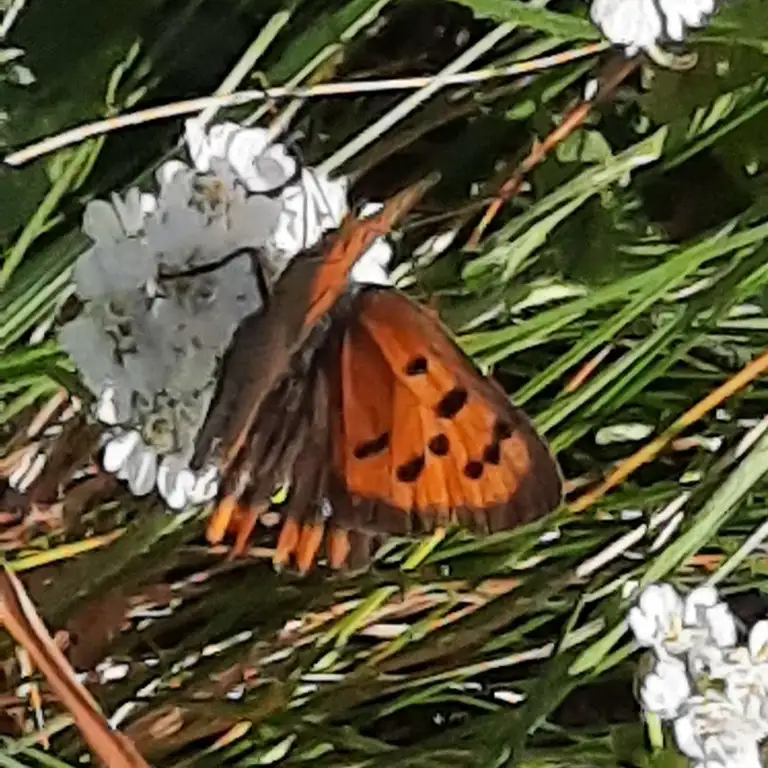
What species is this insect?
Lycaena phlaeas
